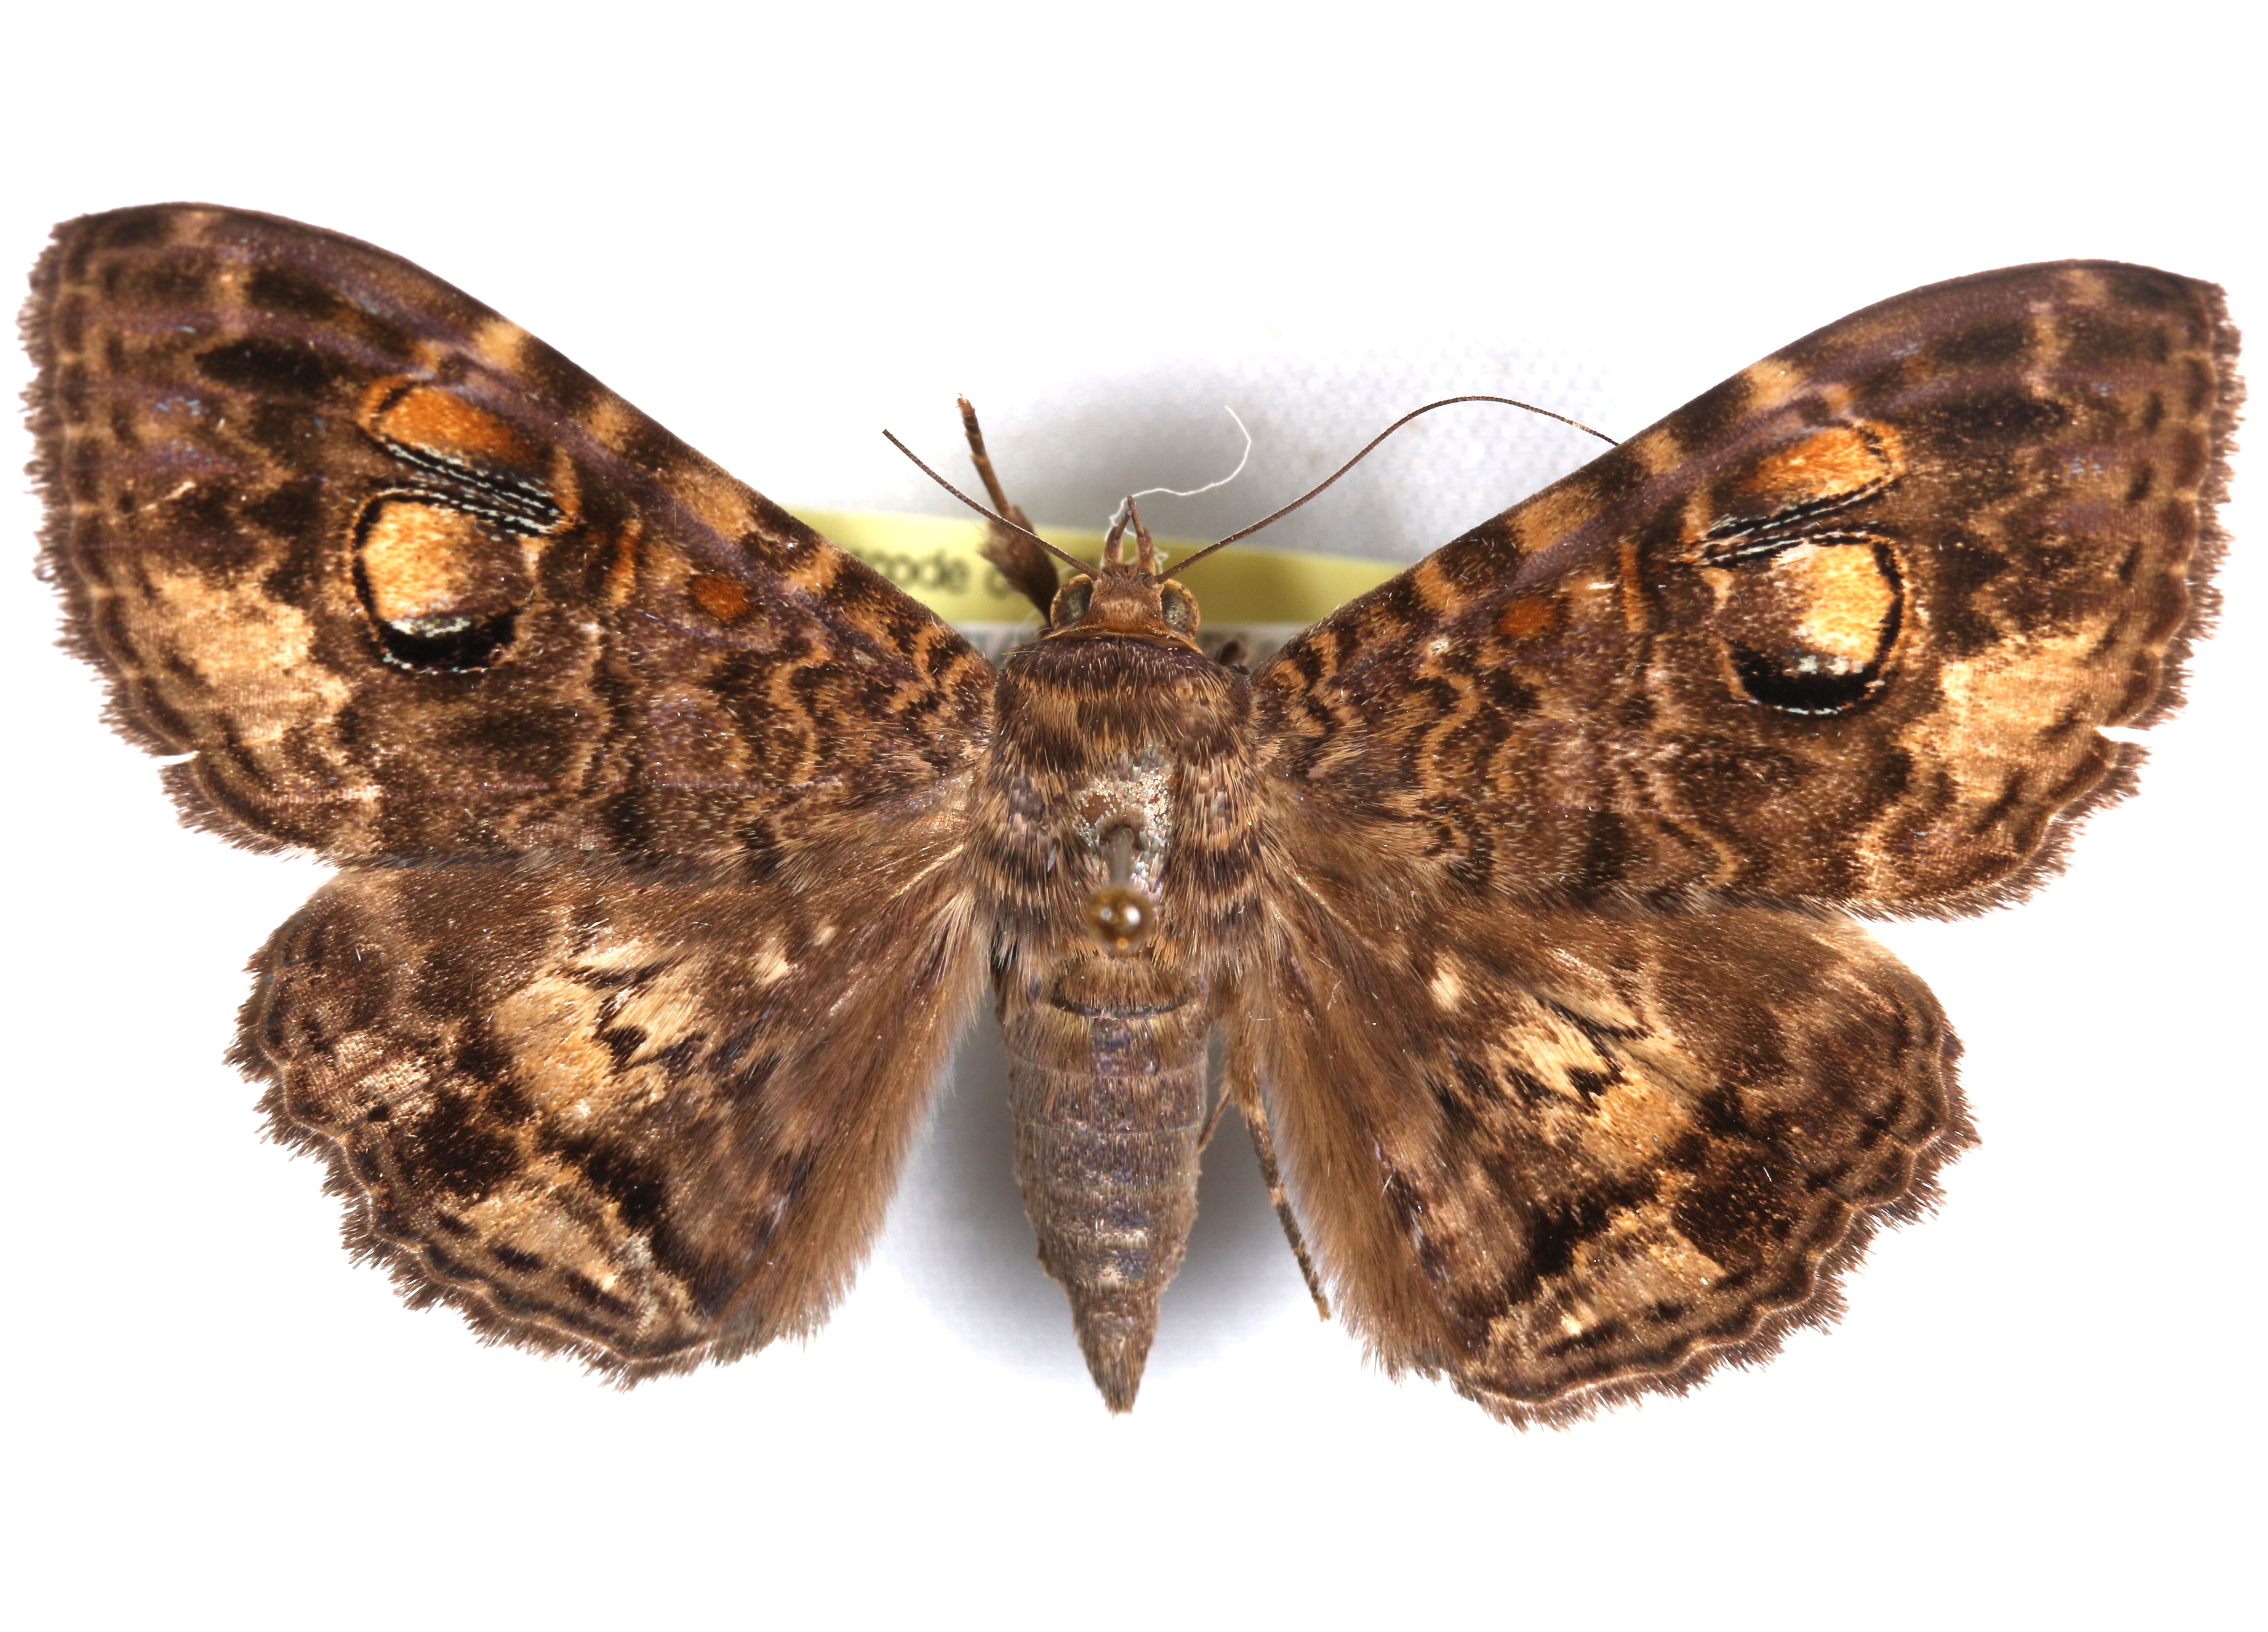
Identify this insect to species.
Sericia itynx
